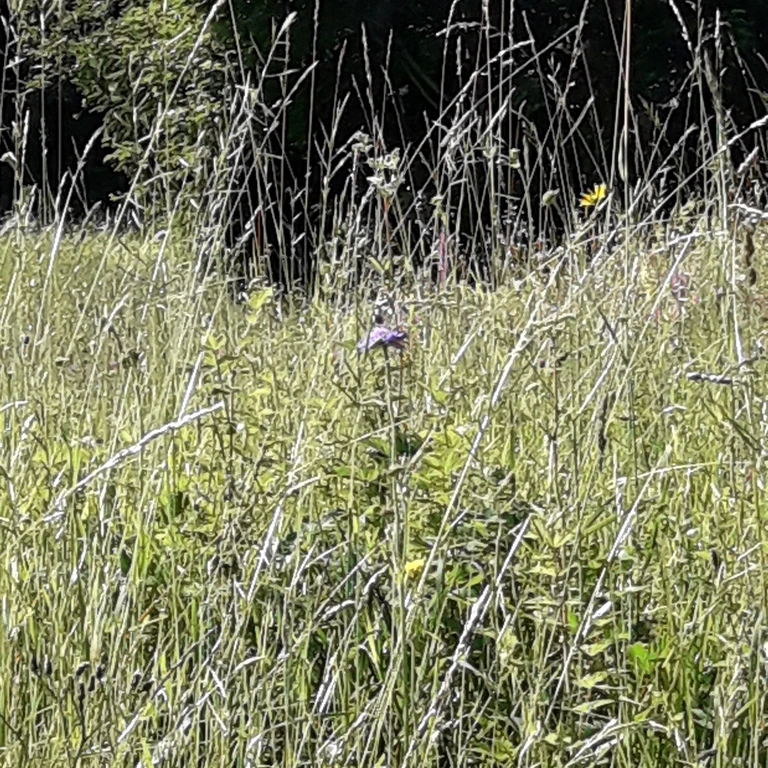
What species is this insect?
Melanargia galathea
